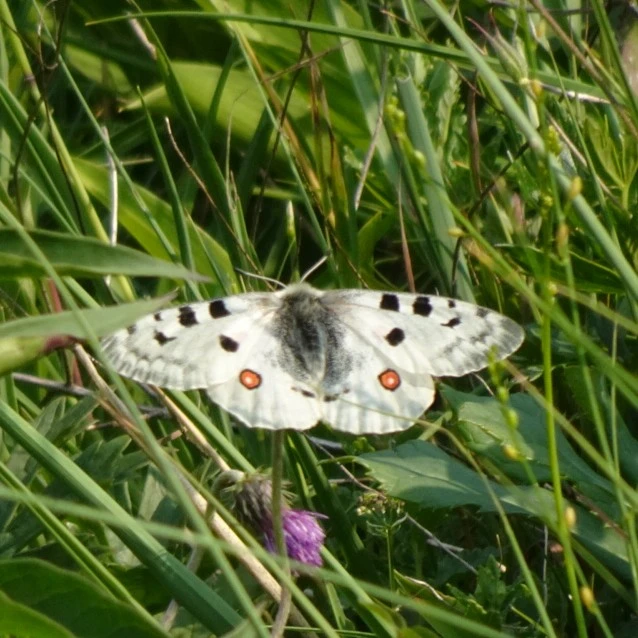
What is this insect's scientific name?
Parnassius apollo
